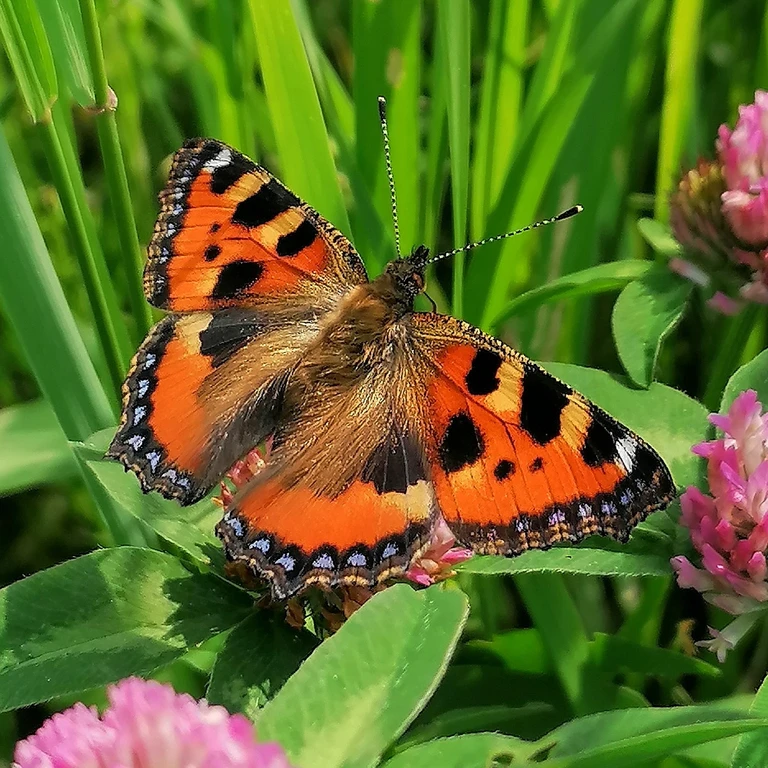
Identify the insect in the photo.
Aglais urticae
